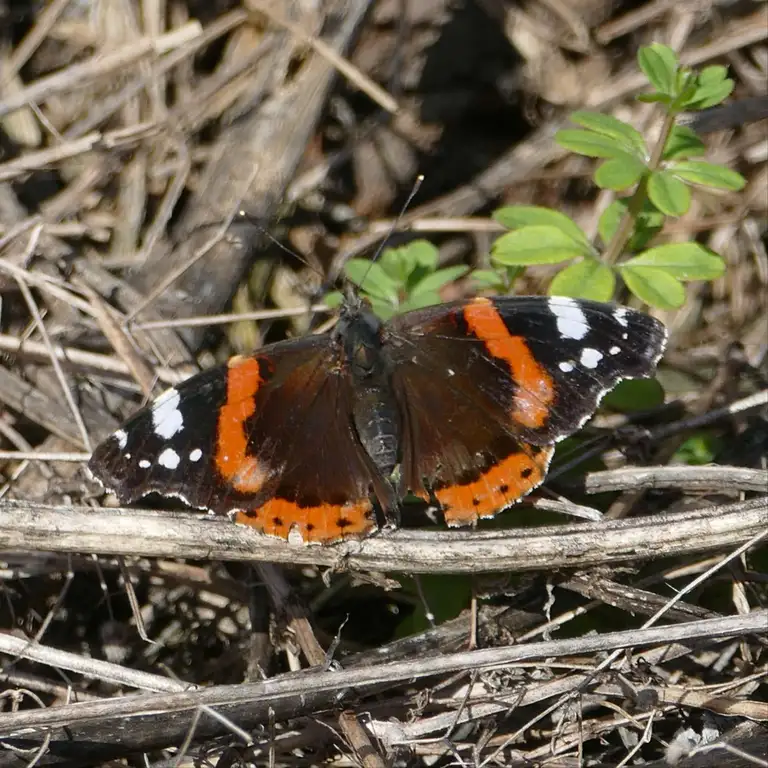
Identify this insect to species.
Vanessa atalanta
